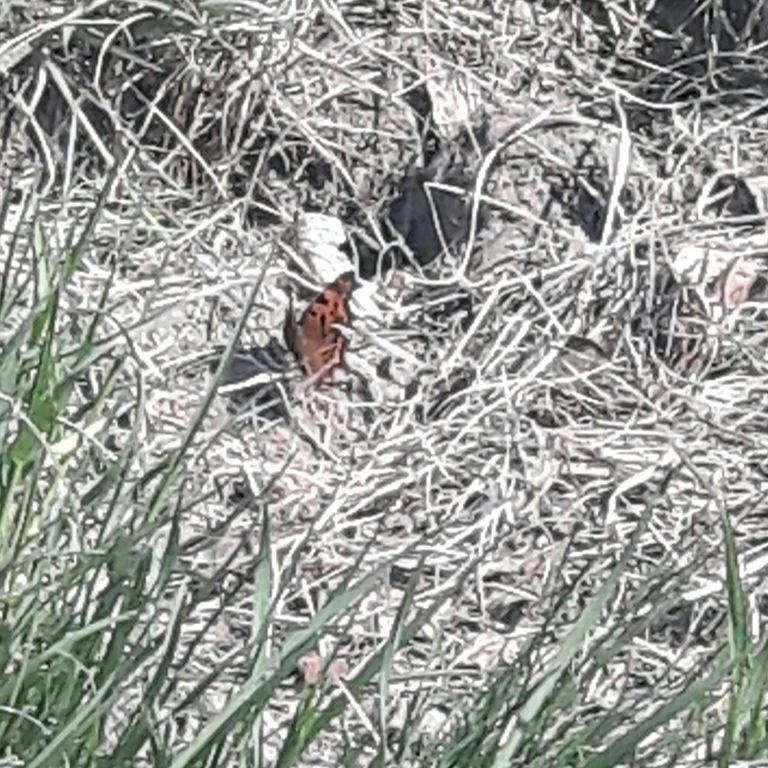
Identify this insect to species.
Polygonia c-album
